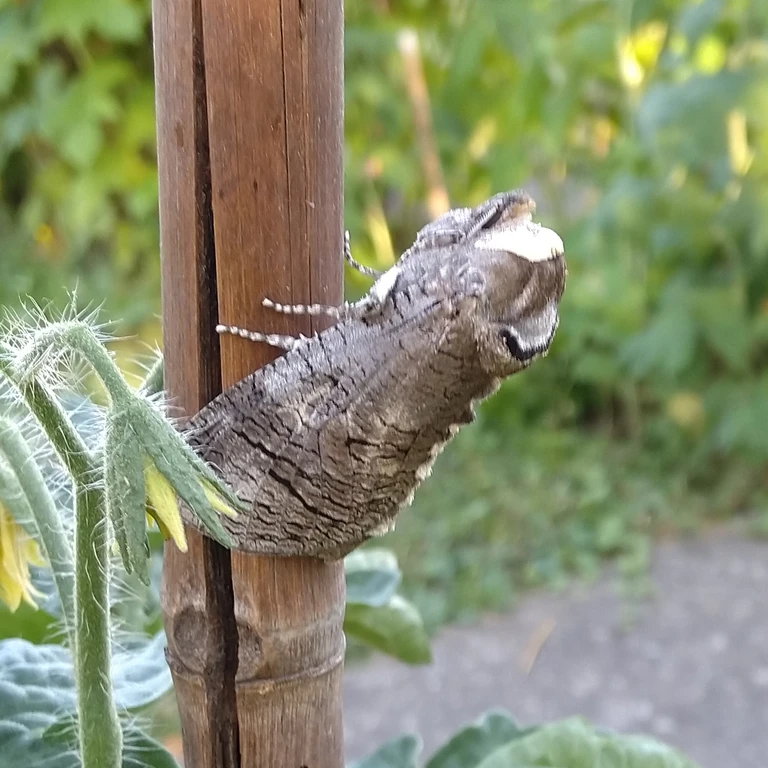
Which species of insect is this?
Cossus cossus
